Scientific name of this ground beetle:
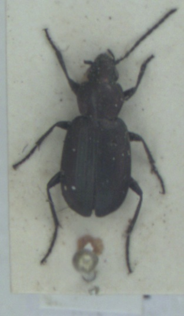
Agonum ericeti
